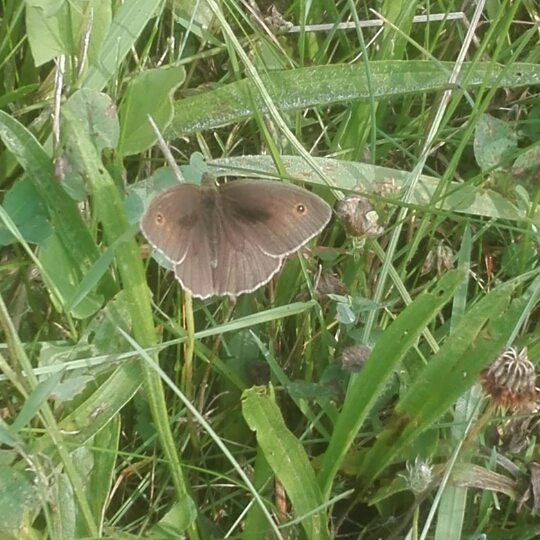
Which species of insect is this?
Maniola jurtina
